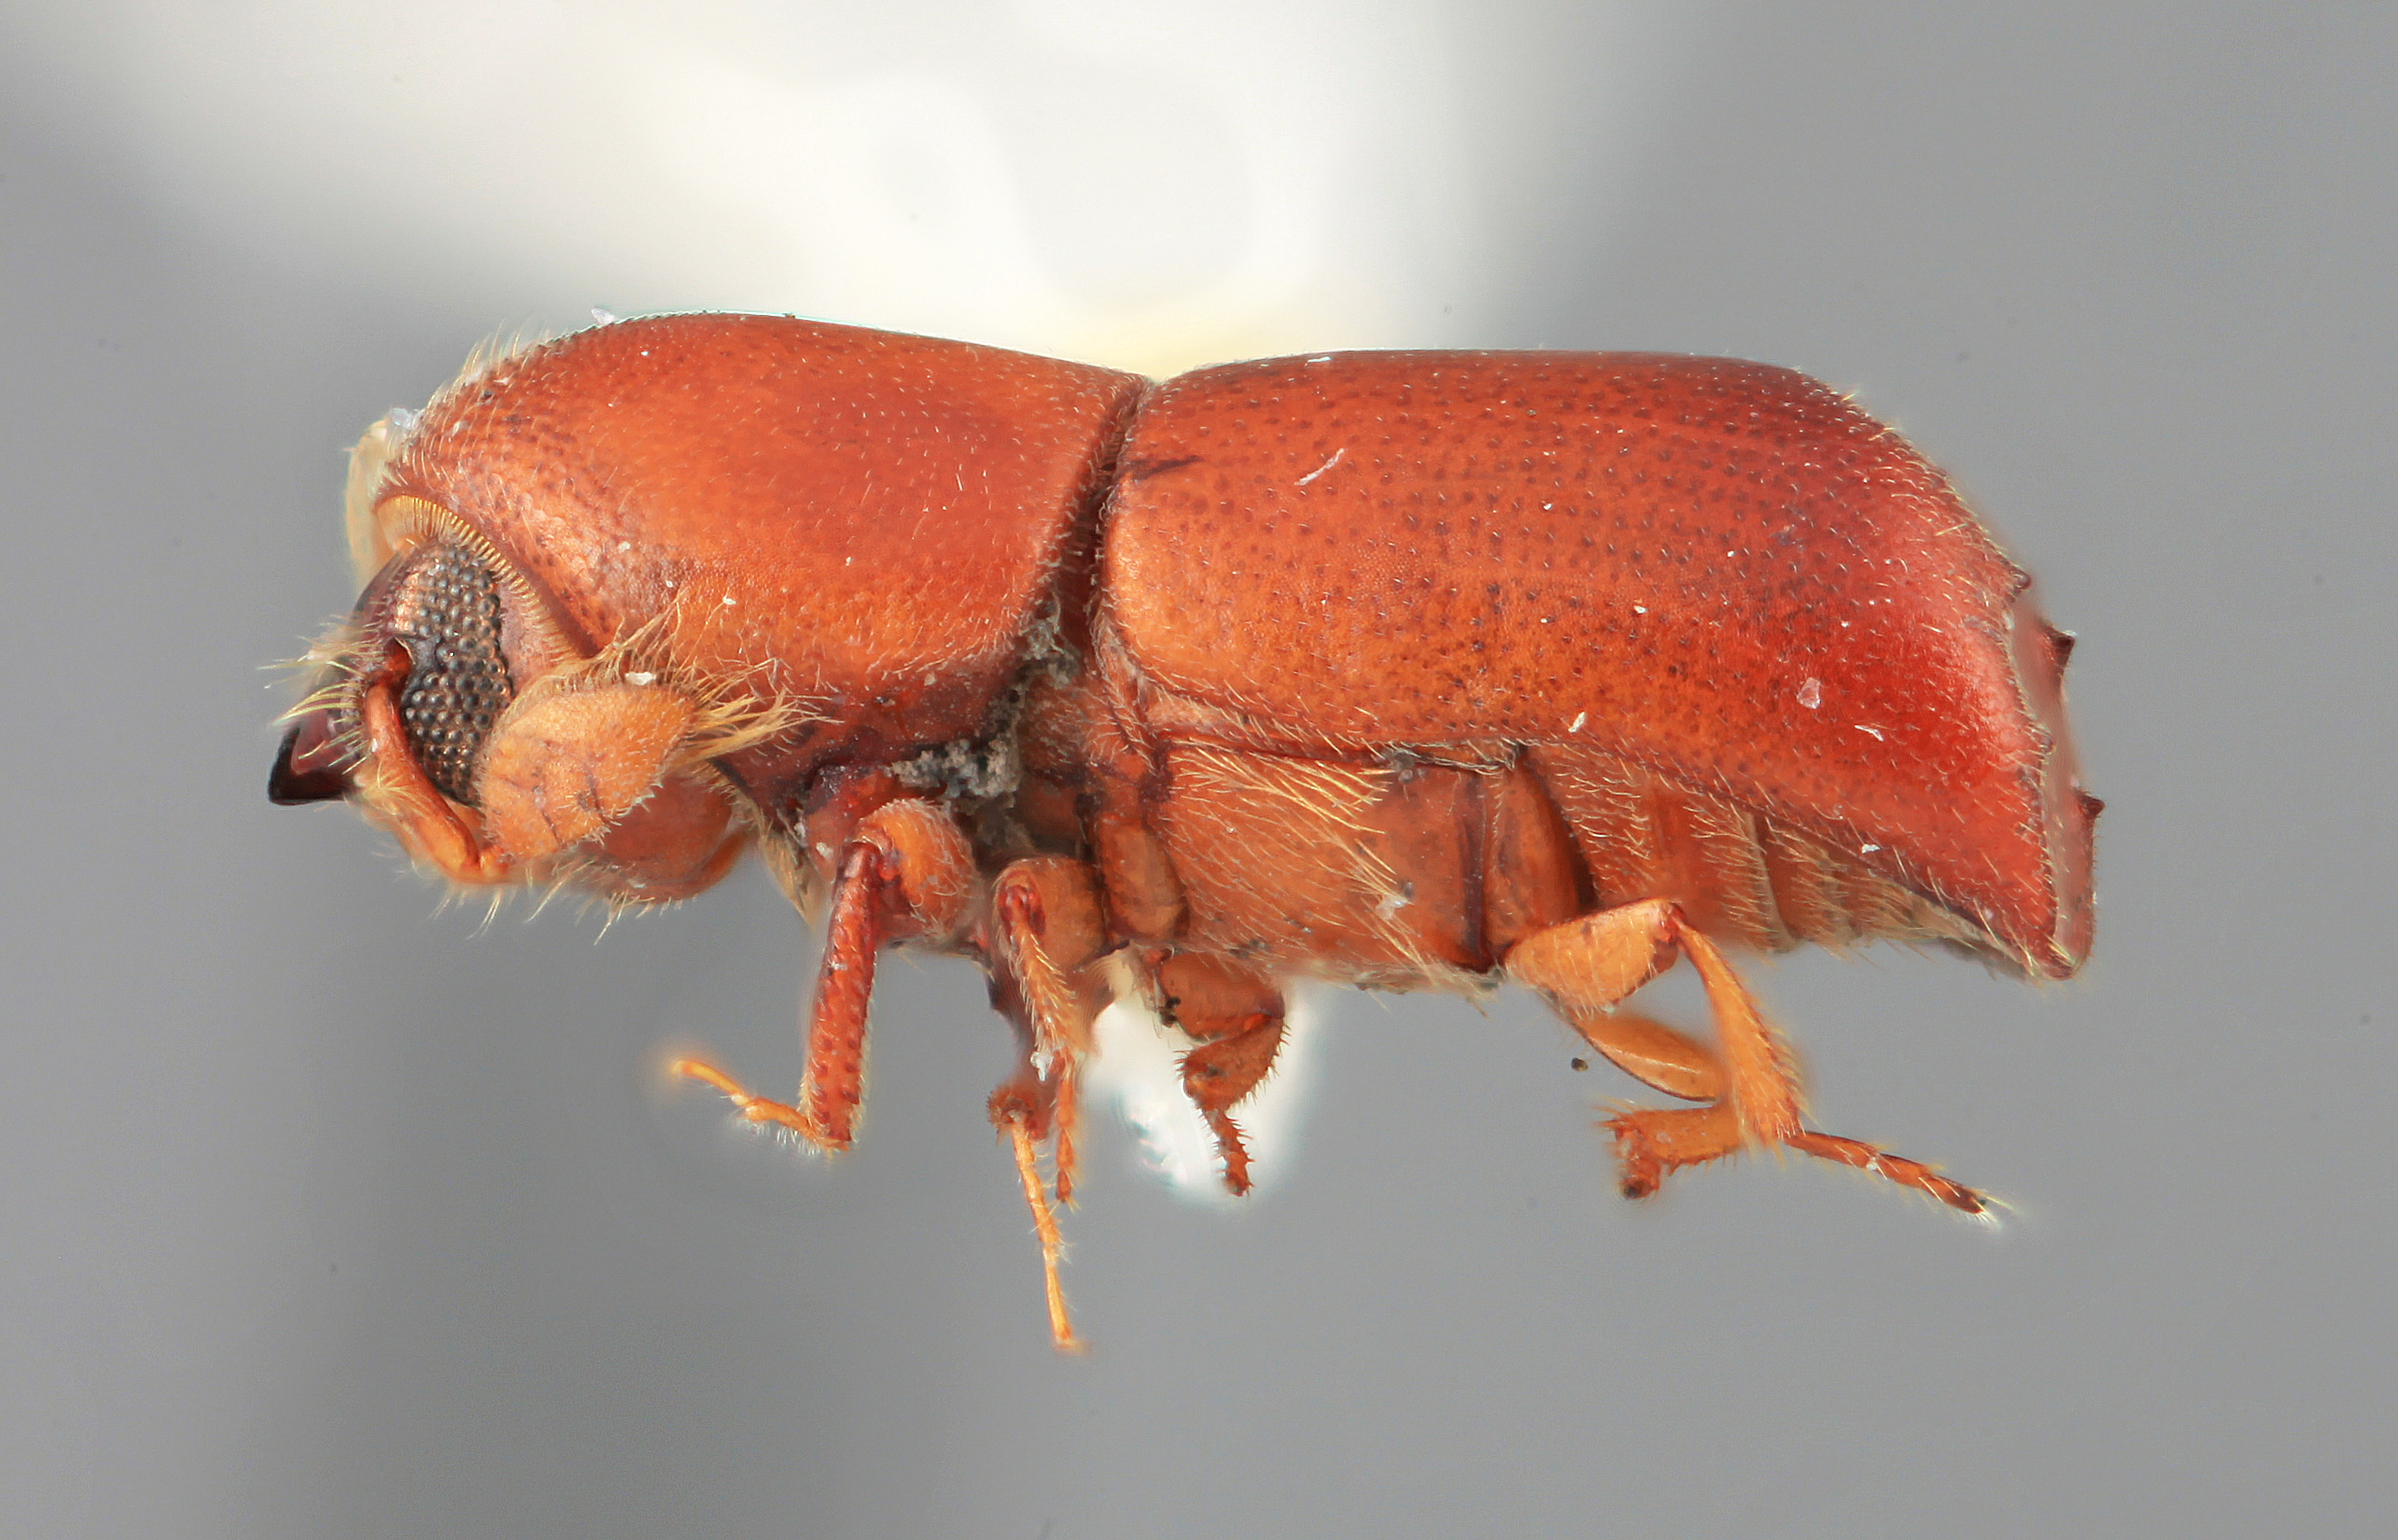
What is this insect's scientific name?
Paracarthylus concisus
